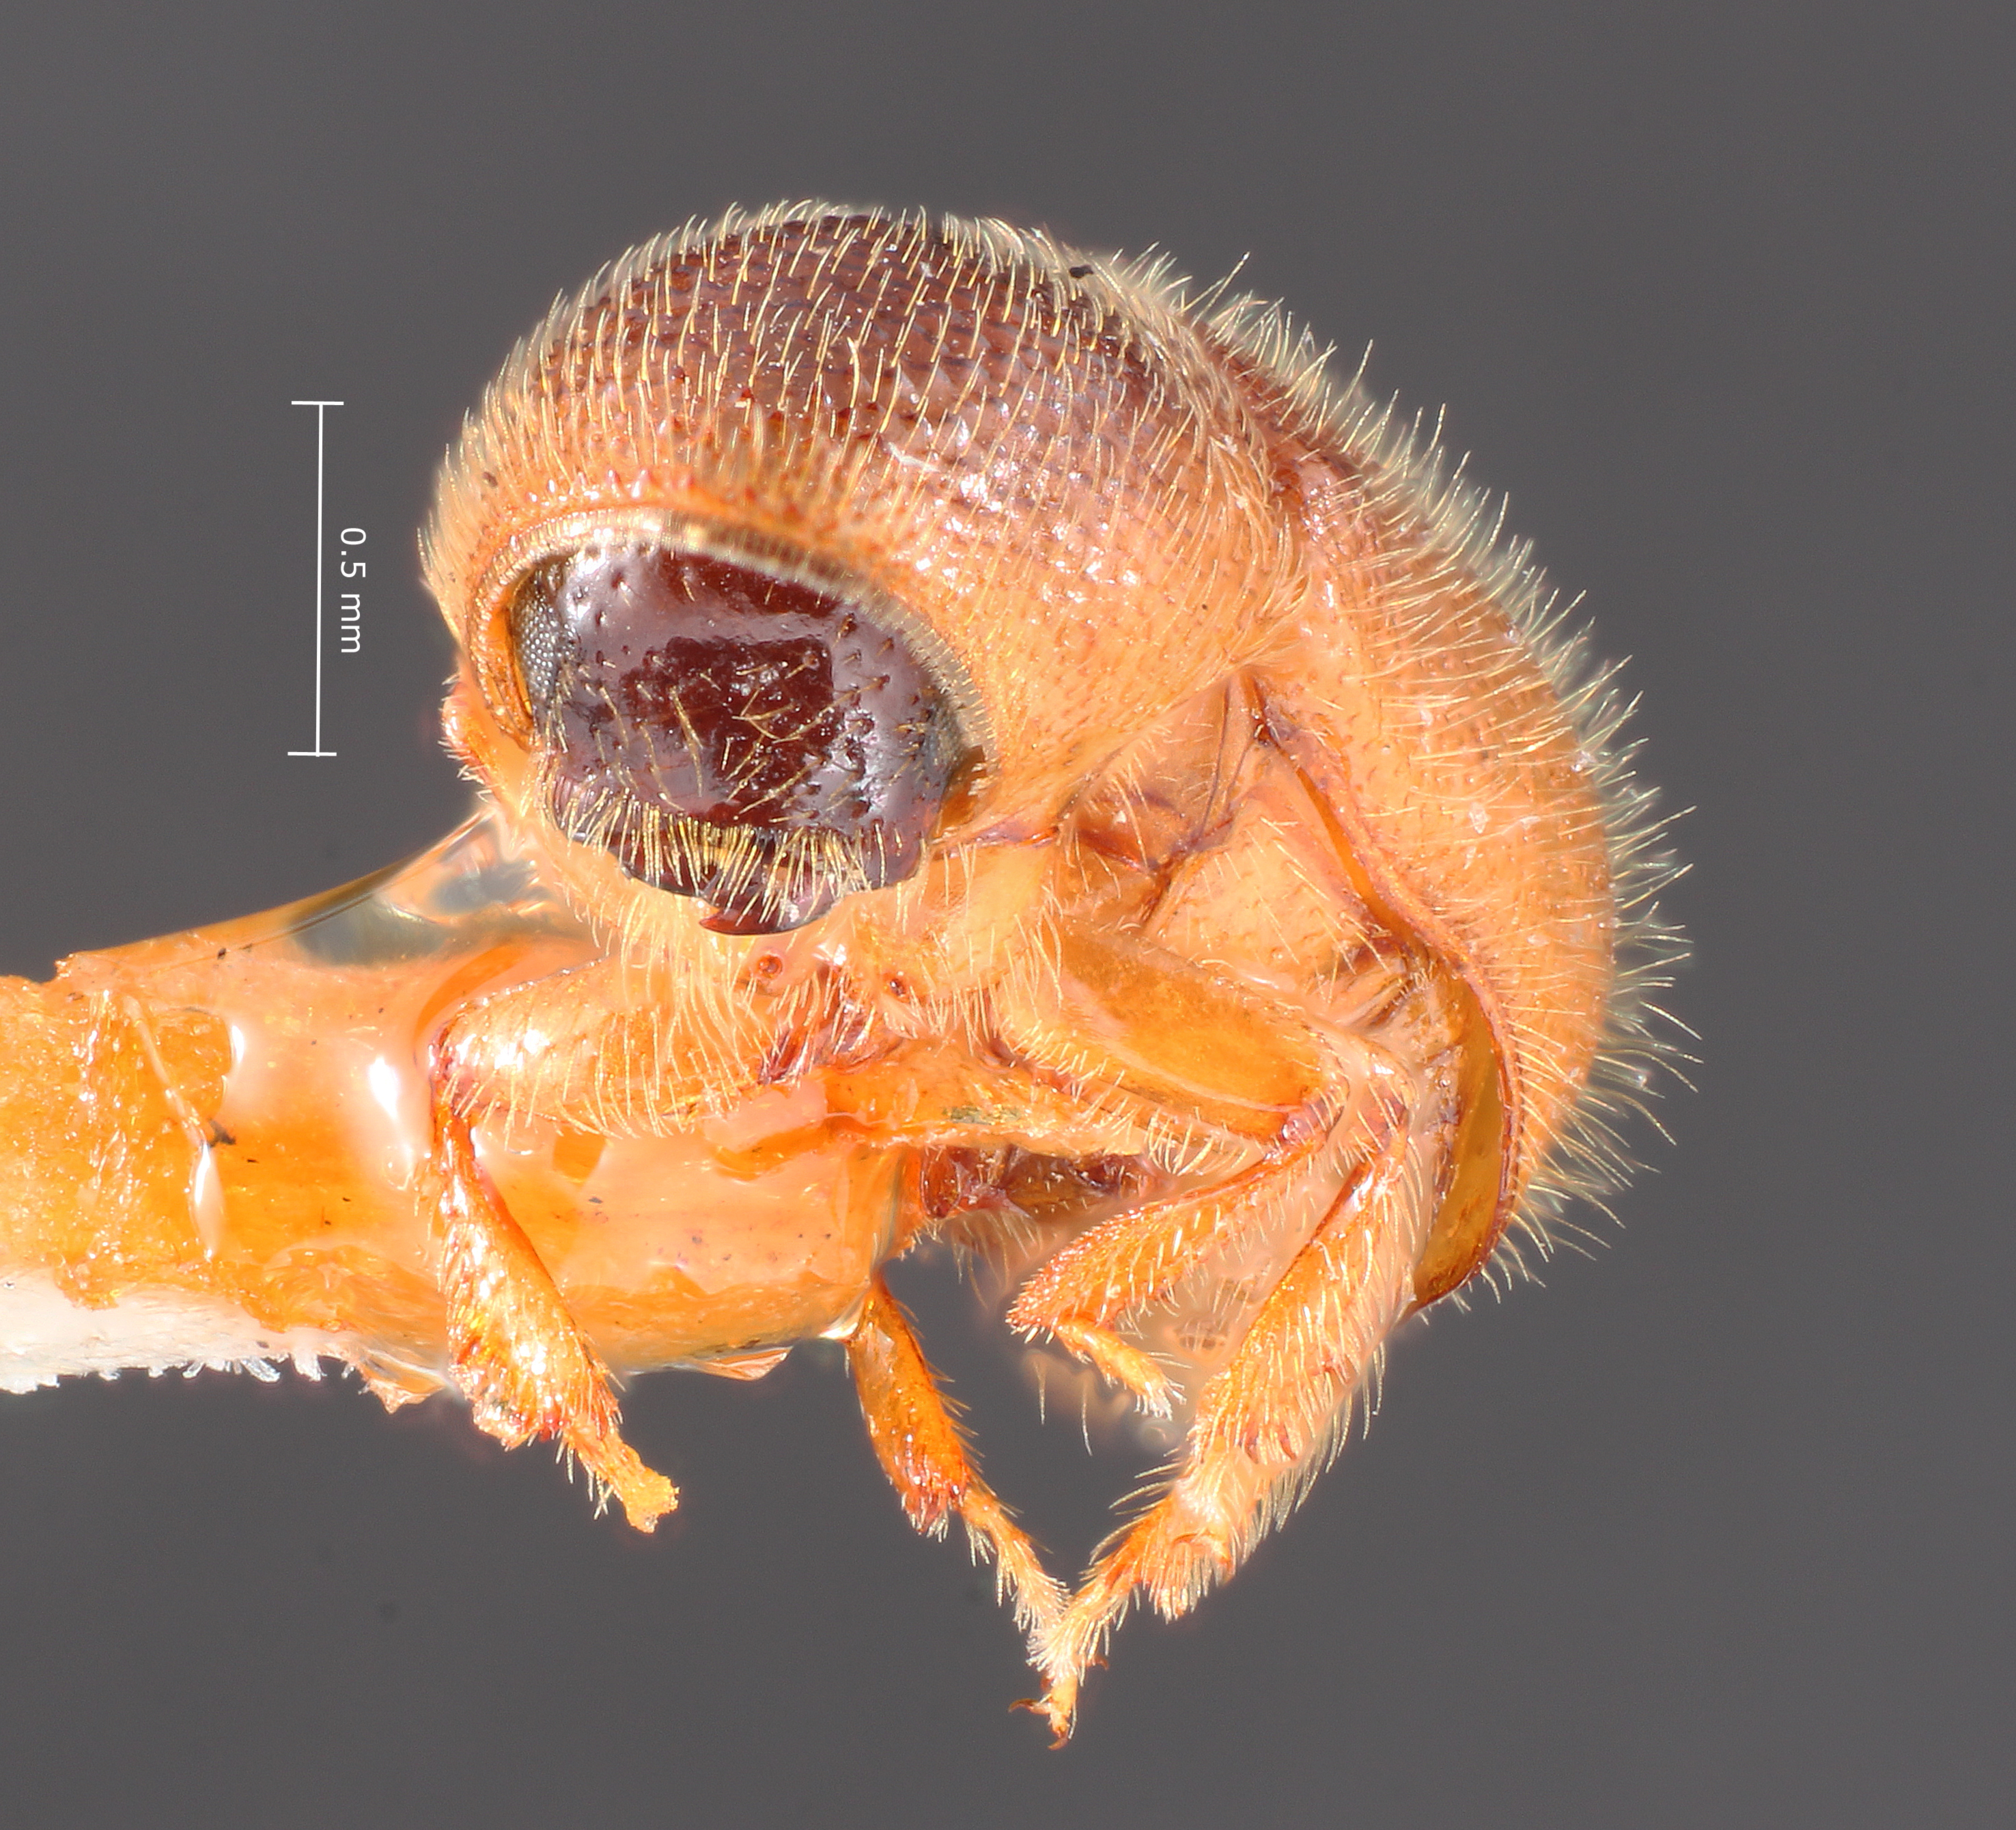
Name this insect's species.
Conophthorus virginianae
